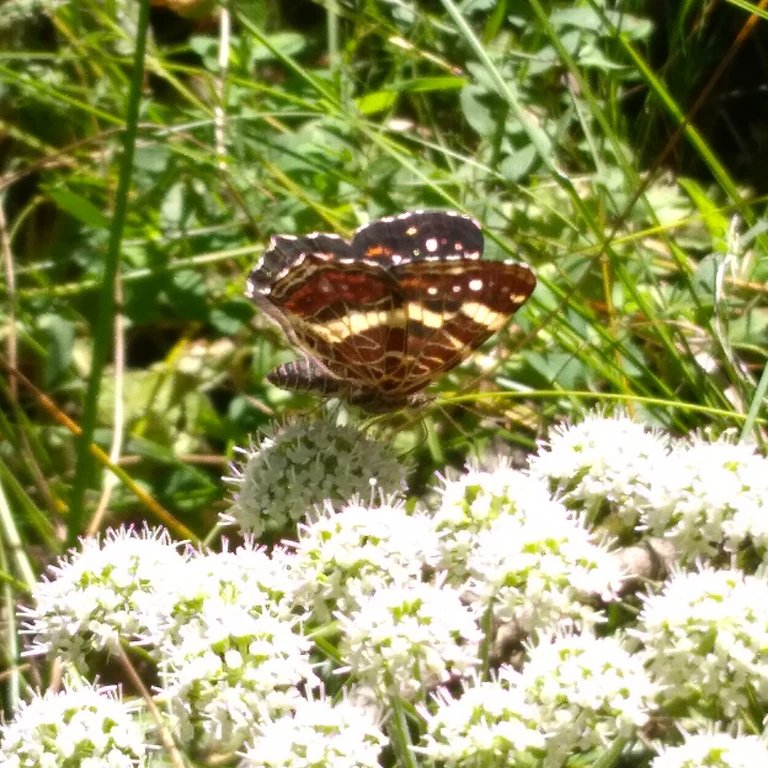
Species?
Araschnia levana
